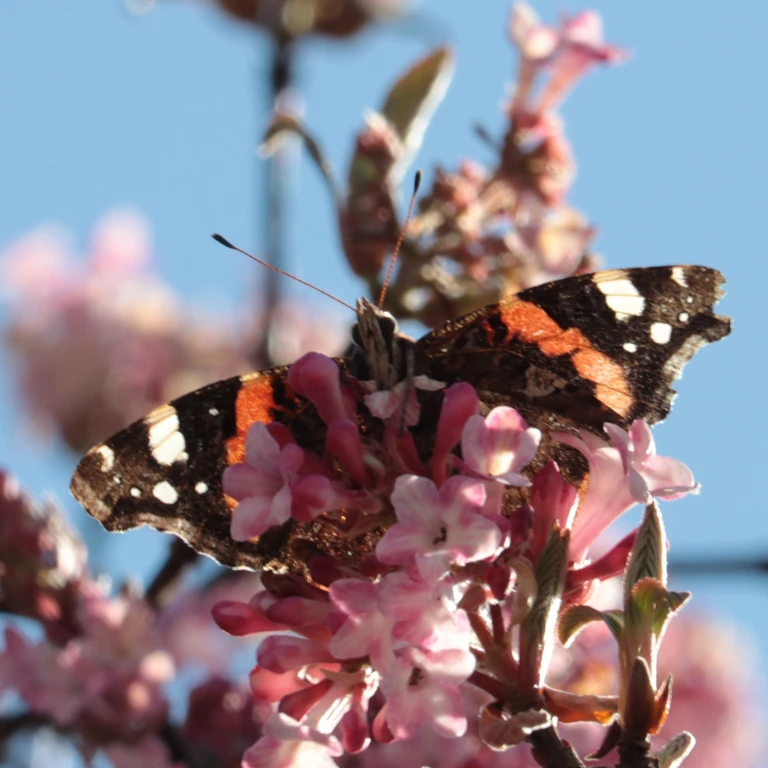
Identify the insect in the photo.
Vanessa atalanta
